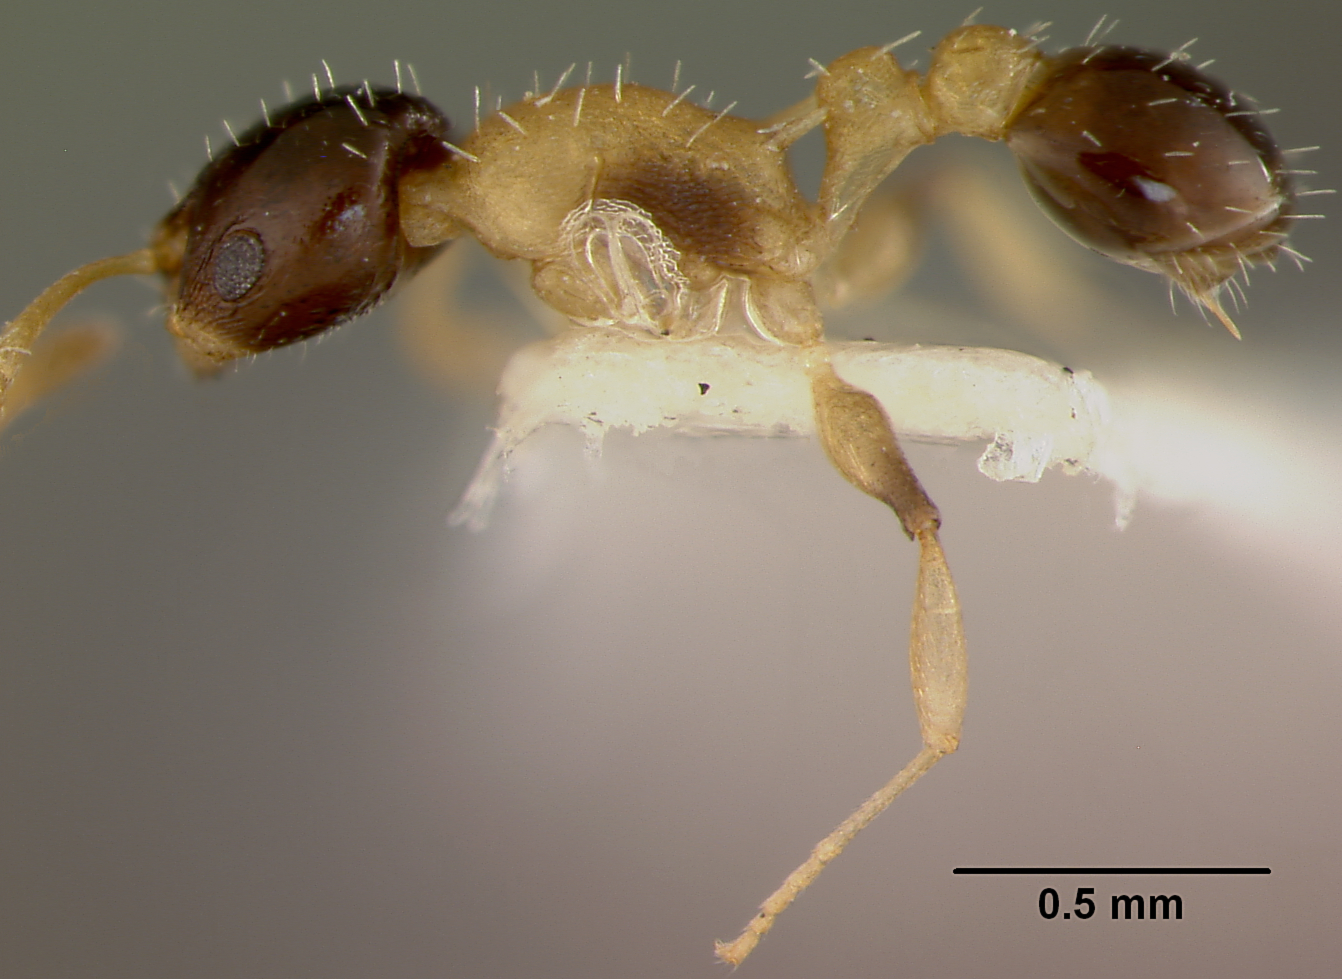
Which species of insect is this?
Leptothorax huehuetenangoi
